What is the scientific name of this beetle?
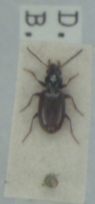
Bembidion normannum
